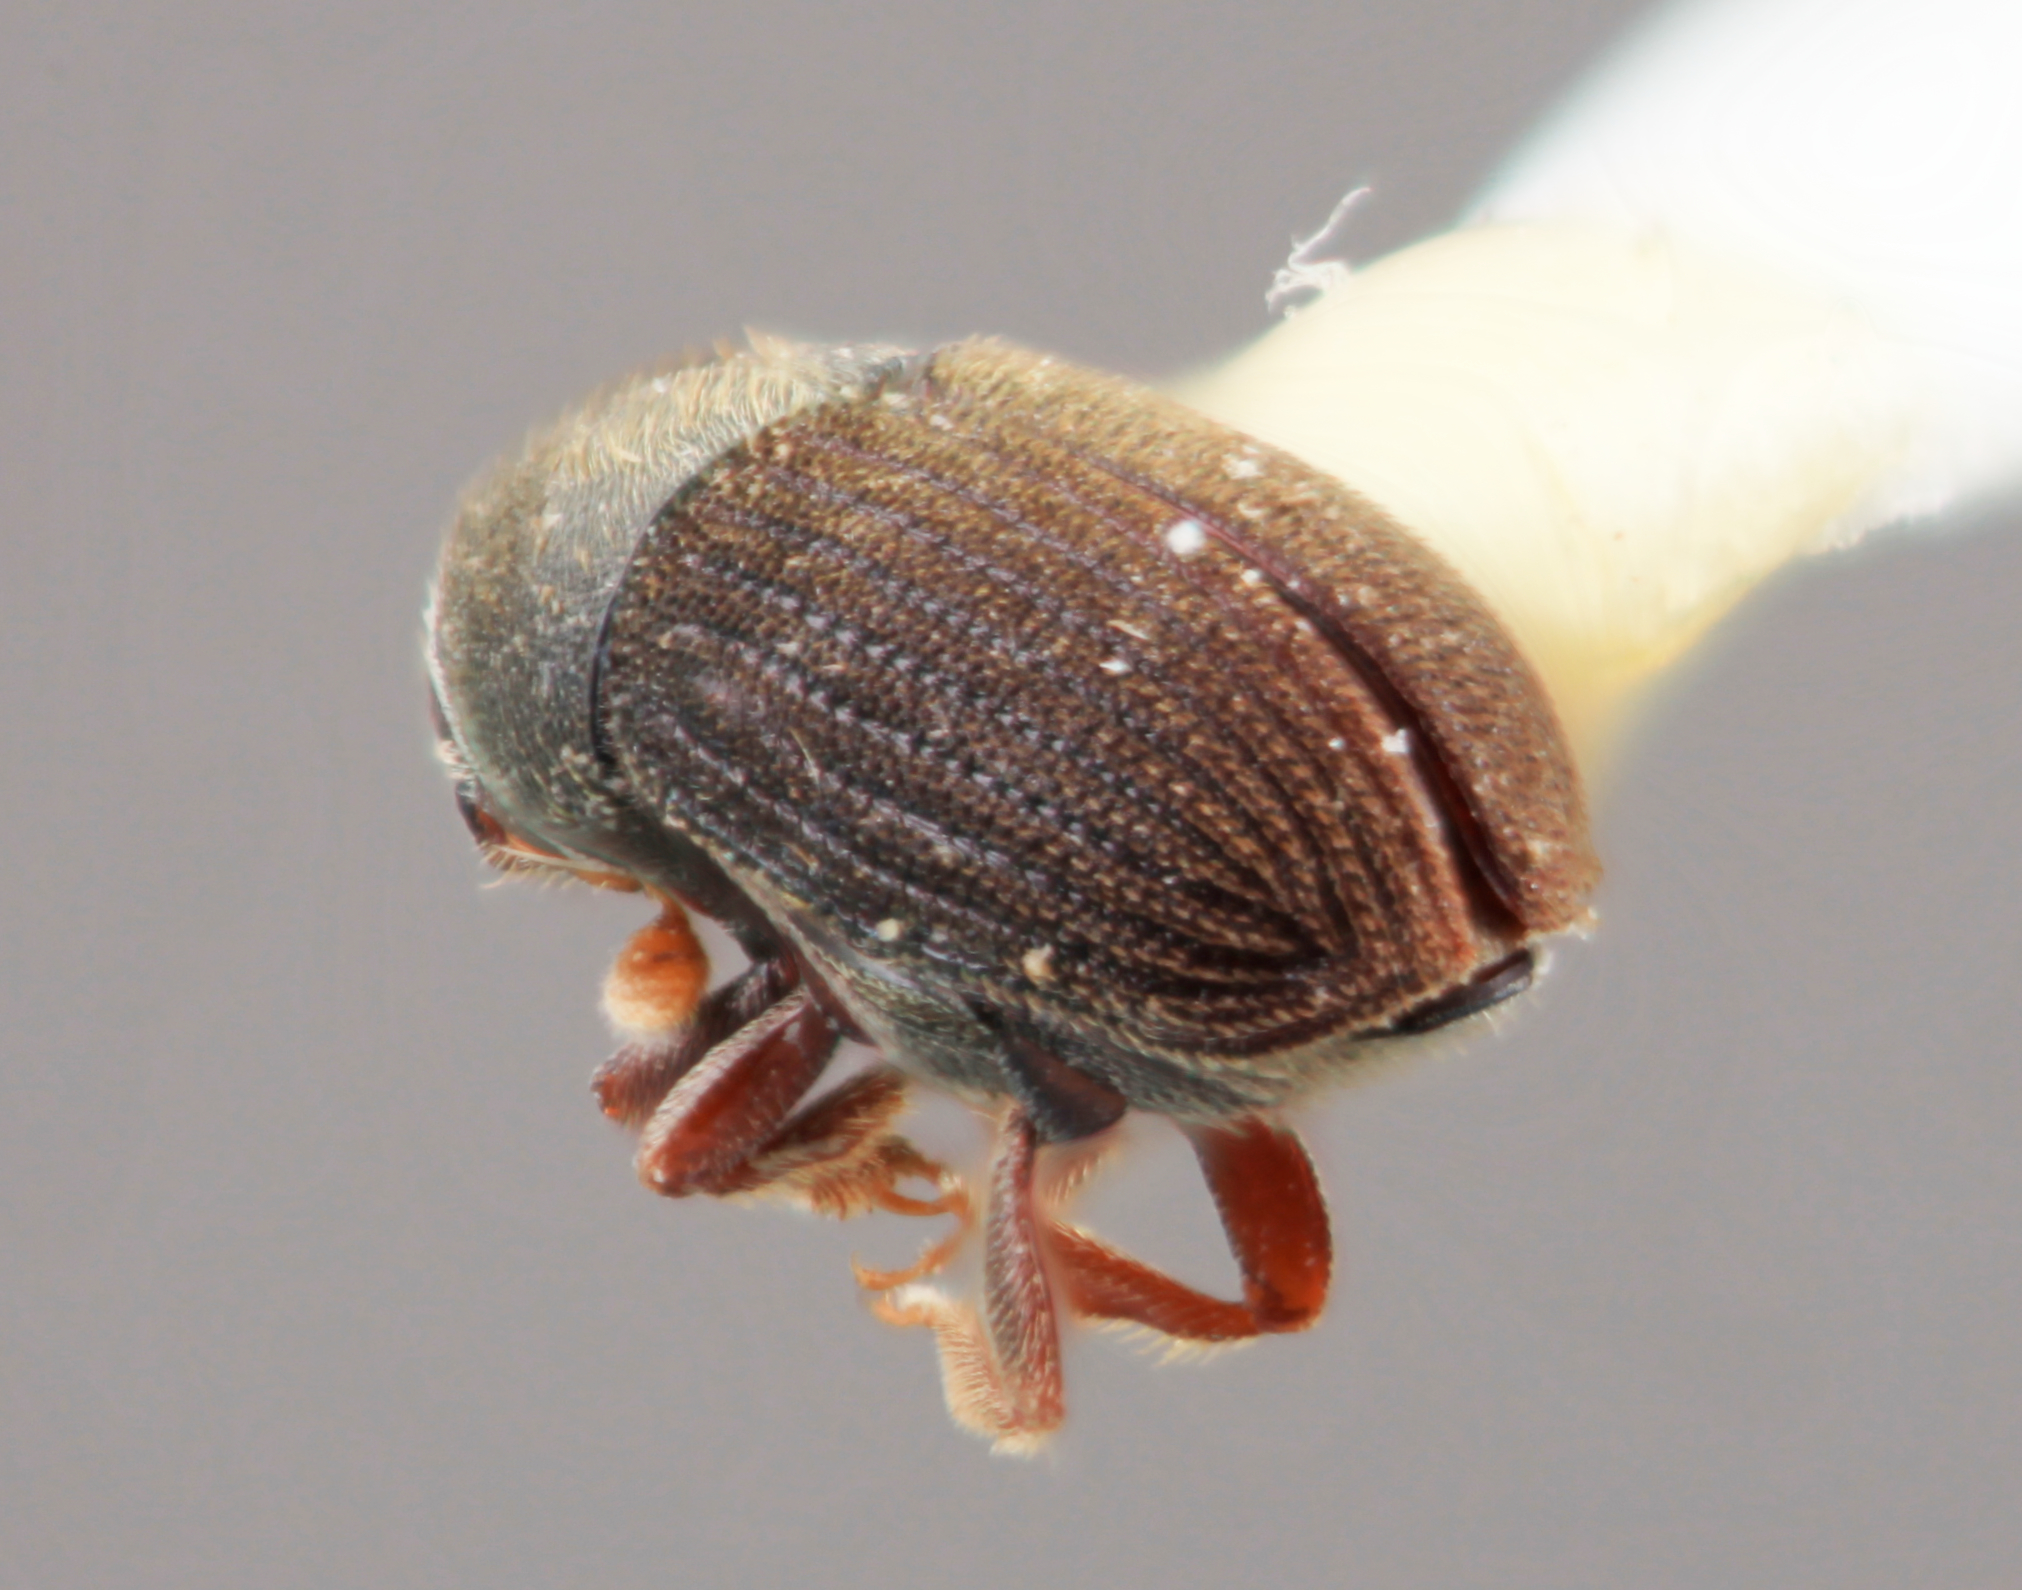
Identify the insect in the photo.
Phrixosoma minor
